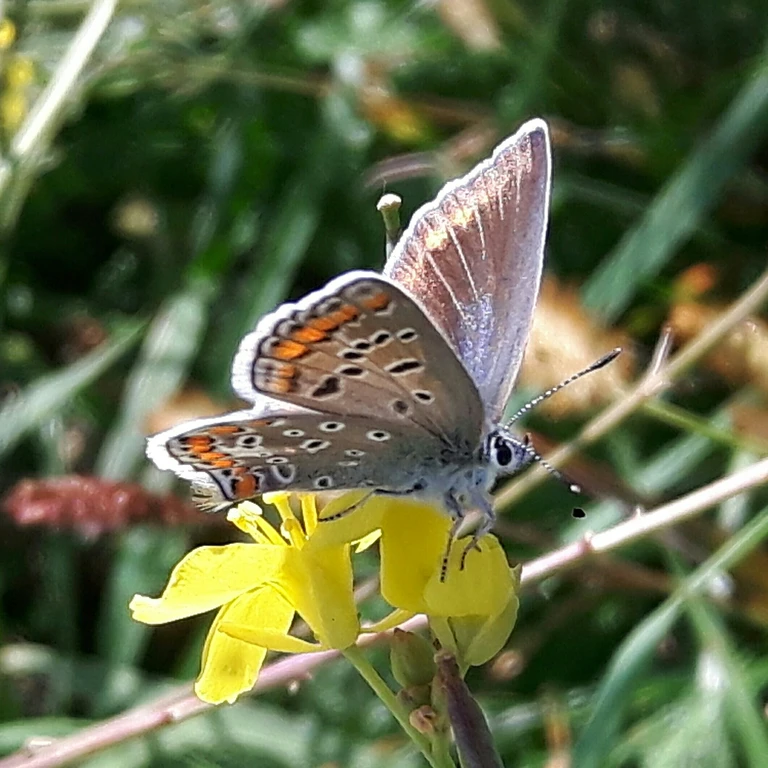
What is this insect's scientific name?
Polyommatus icarus
